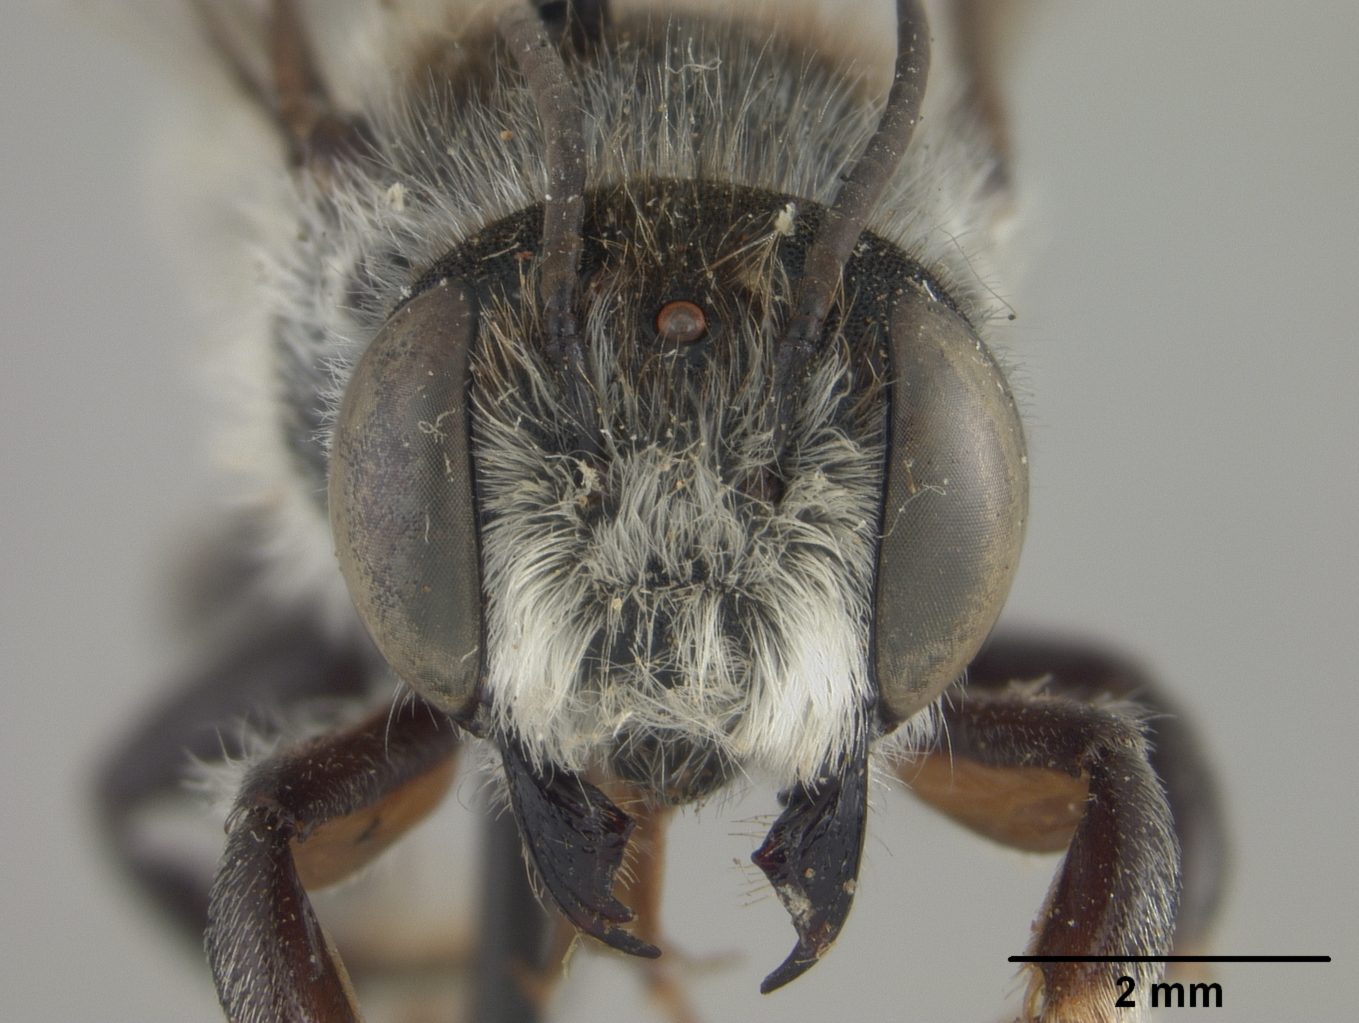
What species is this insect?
Megachile alata
